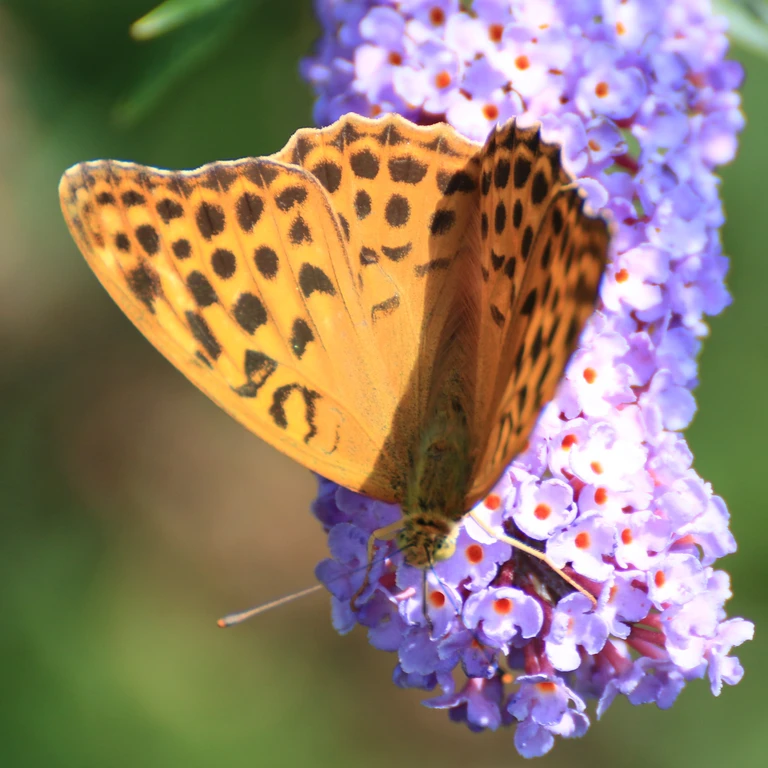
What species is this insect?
Argynnis paphia
